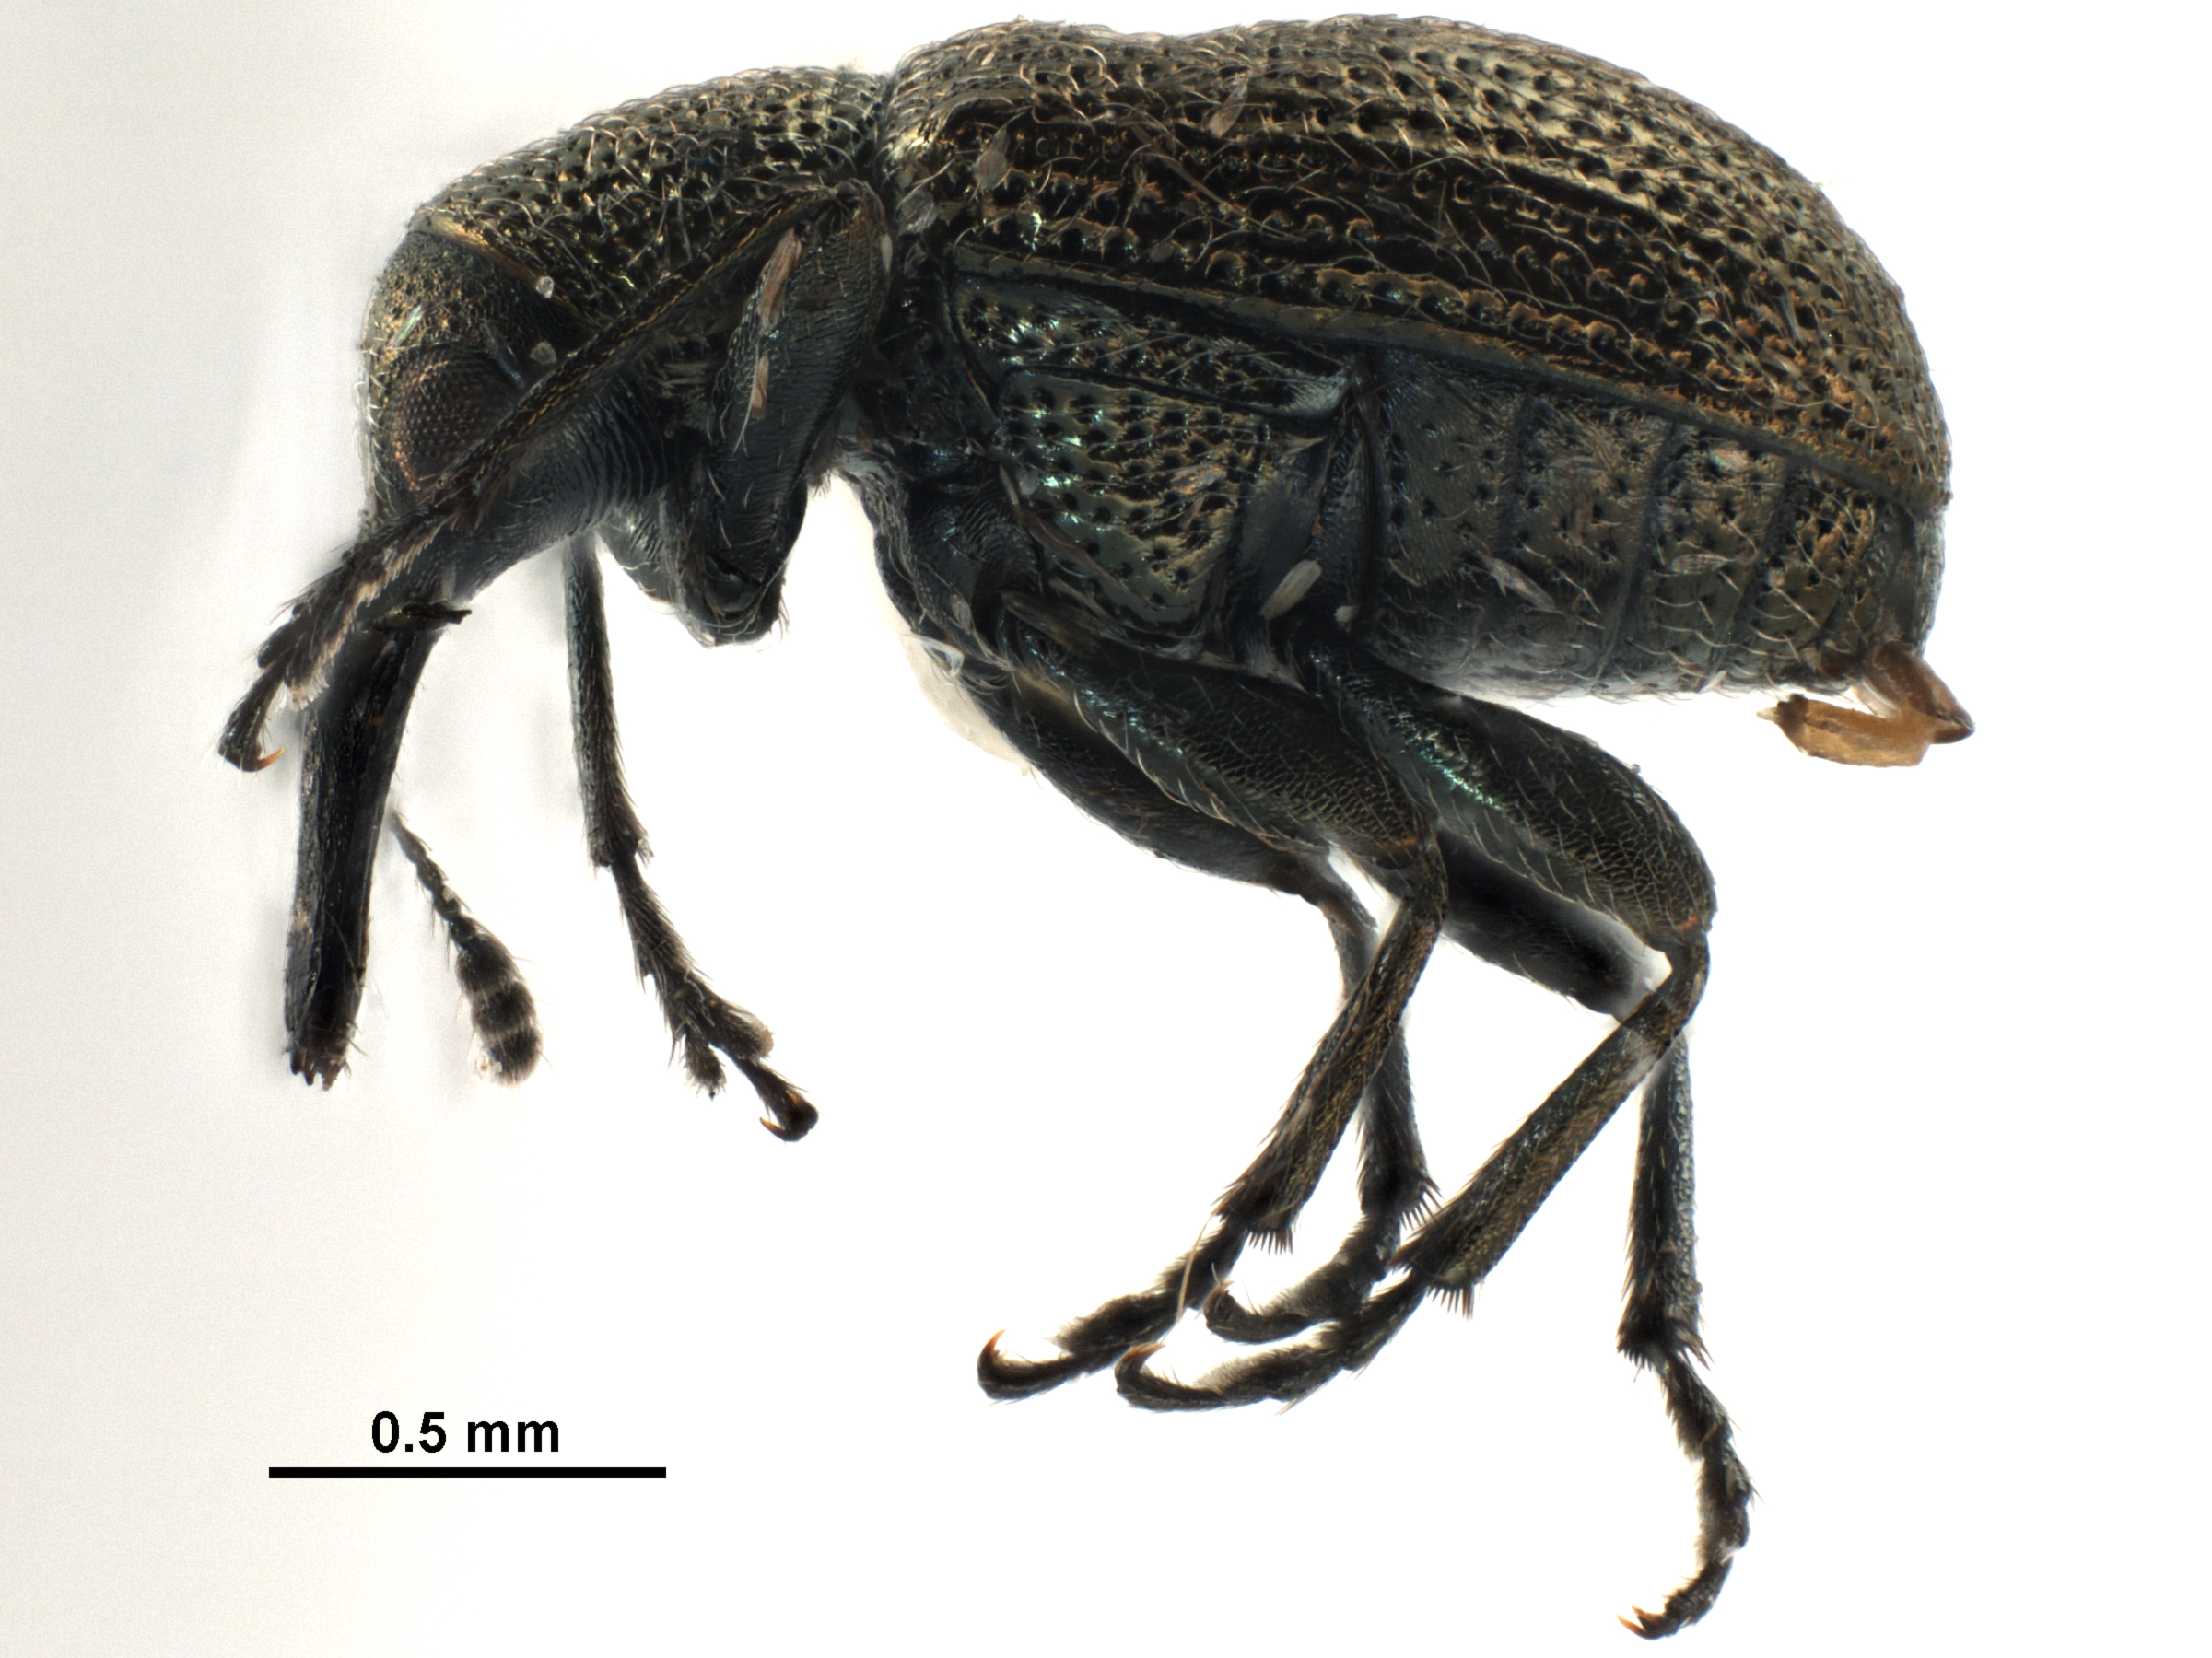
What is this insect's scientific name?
Temnocerus aeratus
